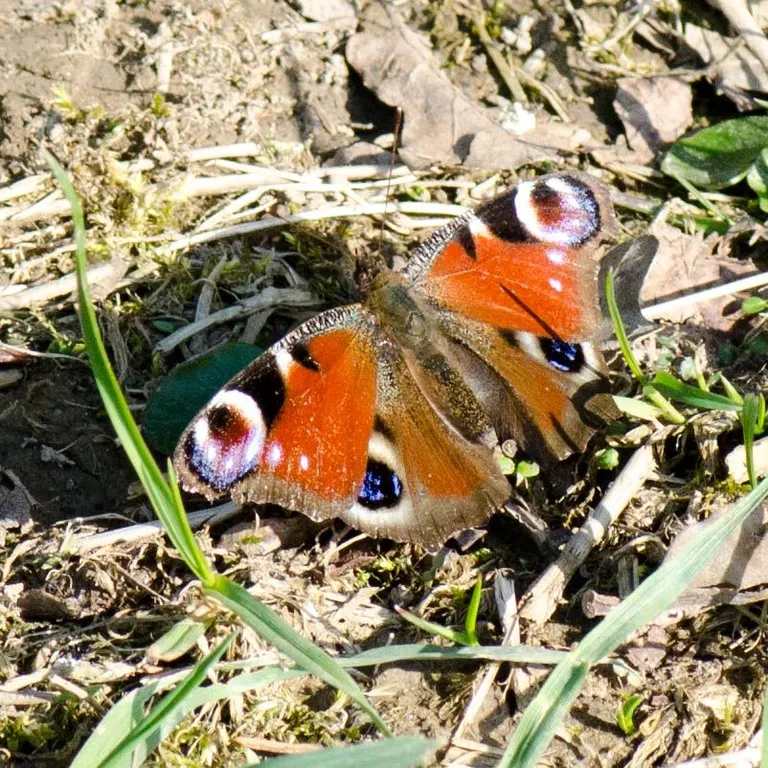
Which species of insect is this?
Aglais io
